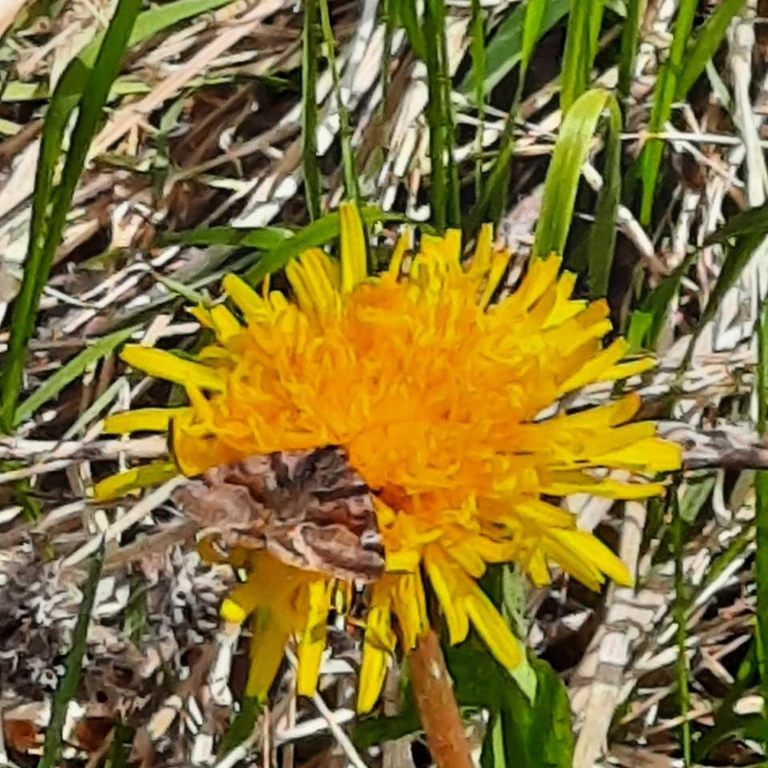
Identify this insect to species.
Euclidia glyphica
